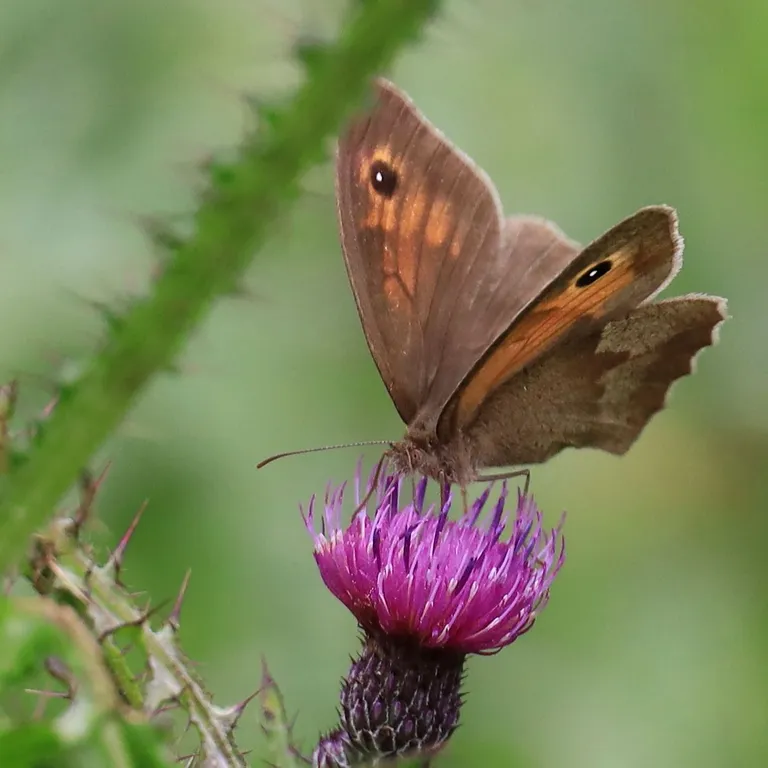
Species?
Maniola jurtina
